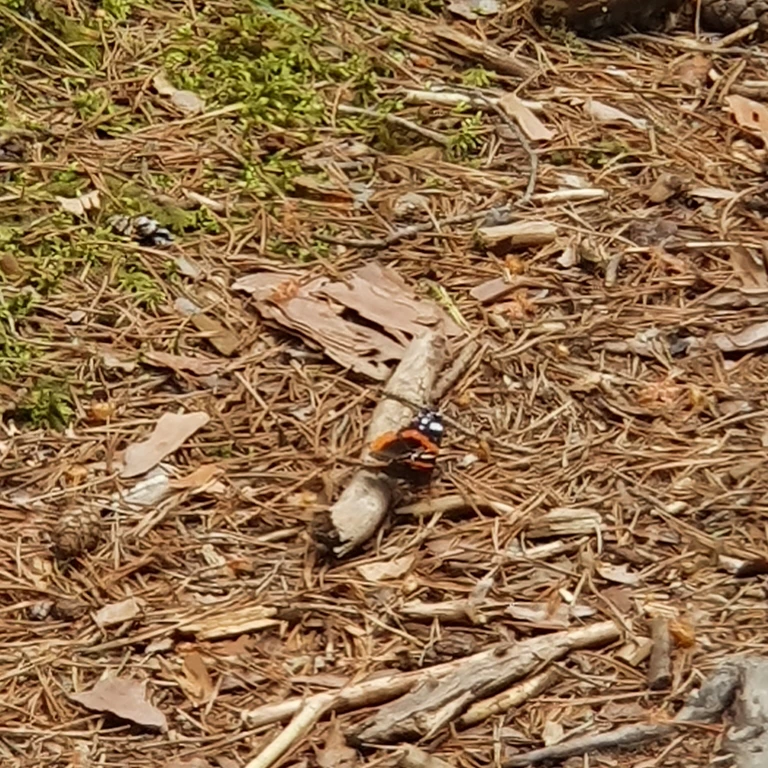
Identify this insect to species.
Vanessa atalanta
